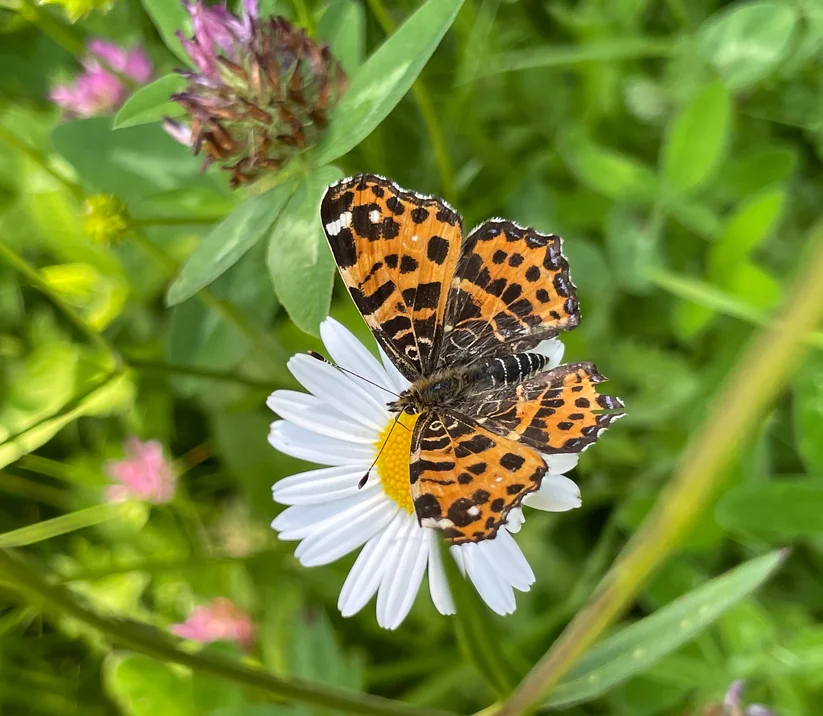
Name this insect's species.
Araschnia levana
